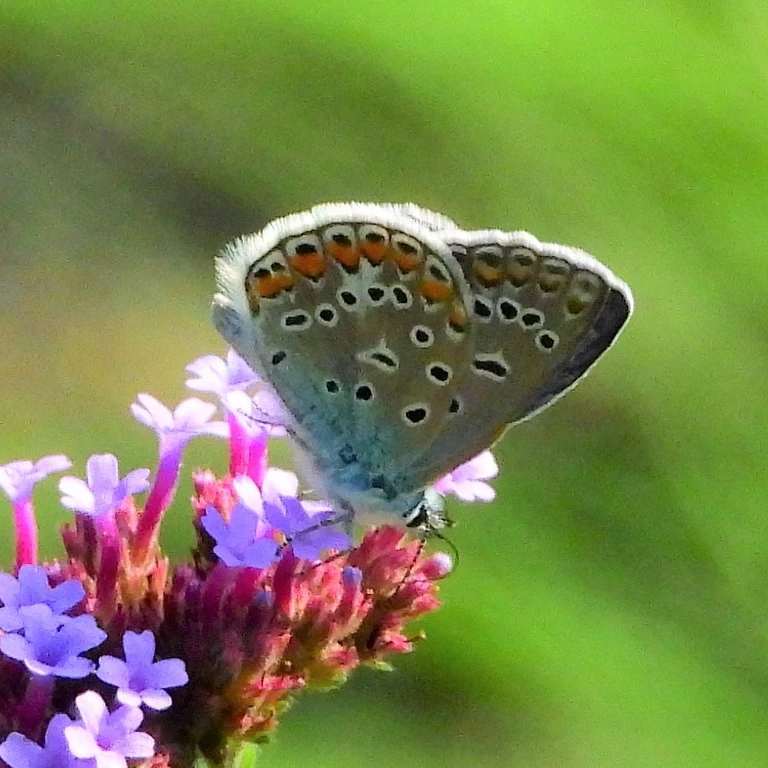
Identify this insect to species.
Polyommatus icarus
